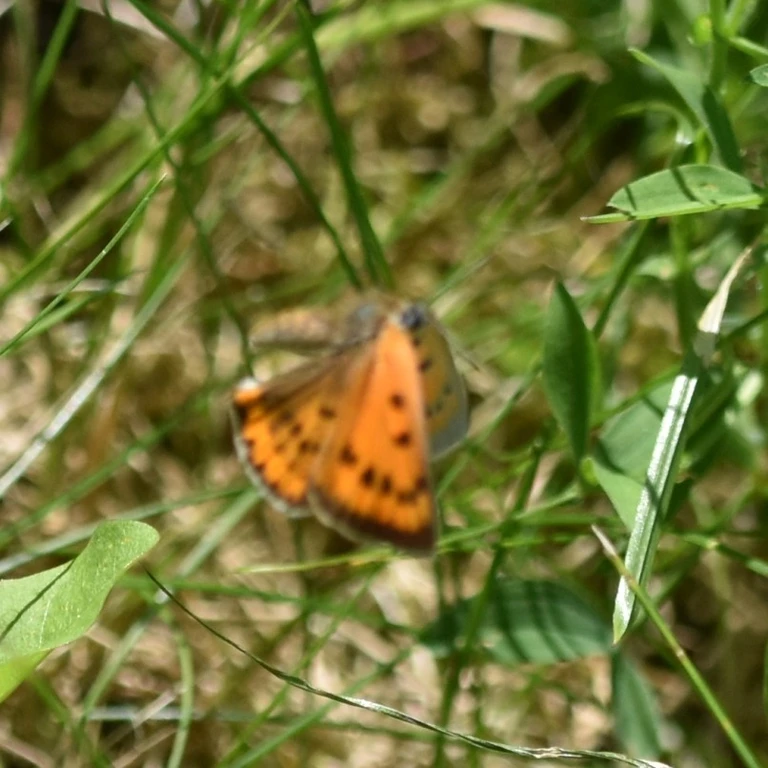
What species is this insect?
Lycaena dispar
